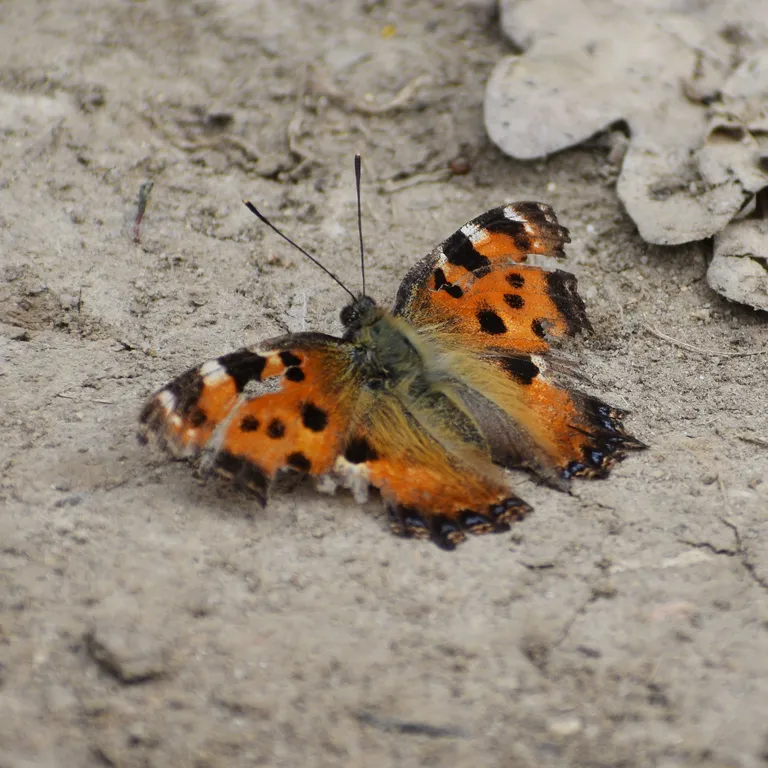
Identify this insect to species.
Nymphalis polychloros
